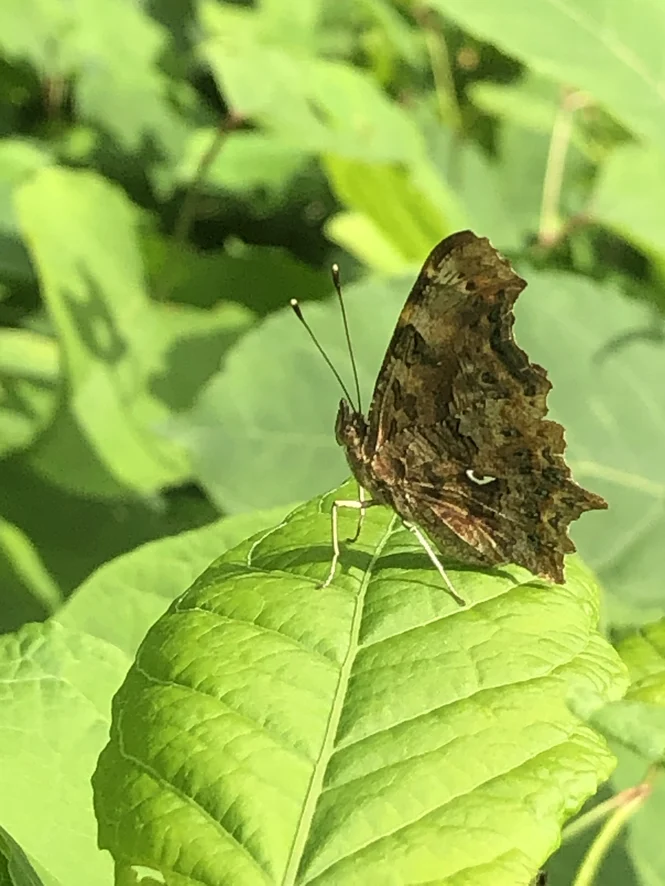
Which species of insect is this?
Polygonia c-album
